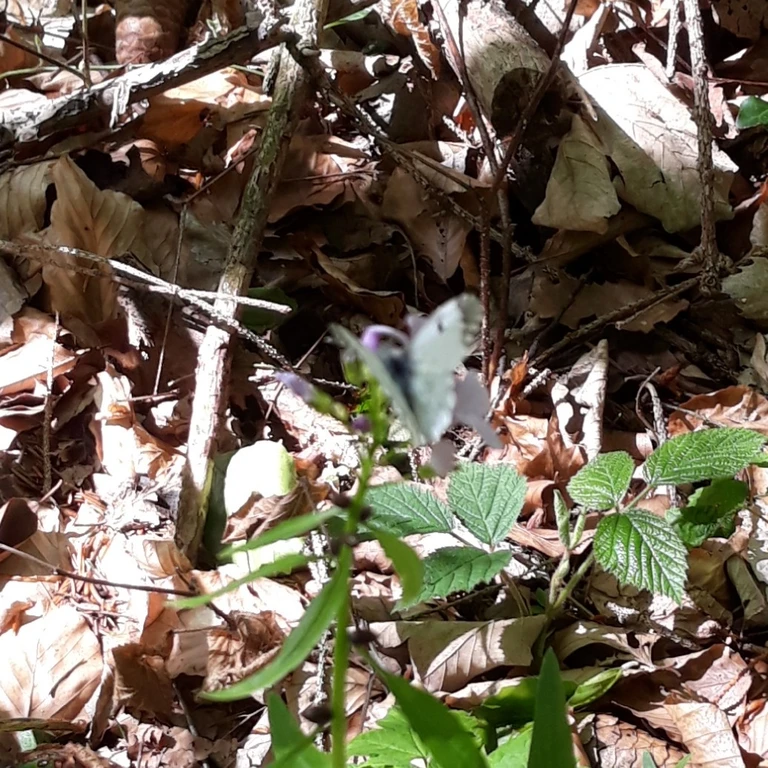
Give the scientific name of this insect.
Anthocharis cardamines
